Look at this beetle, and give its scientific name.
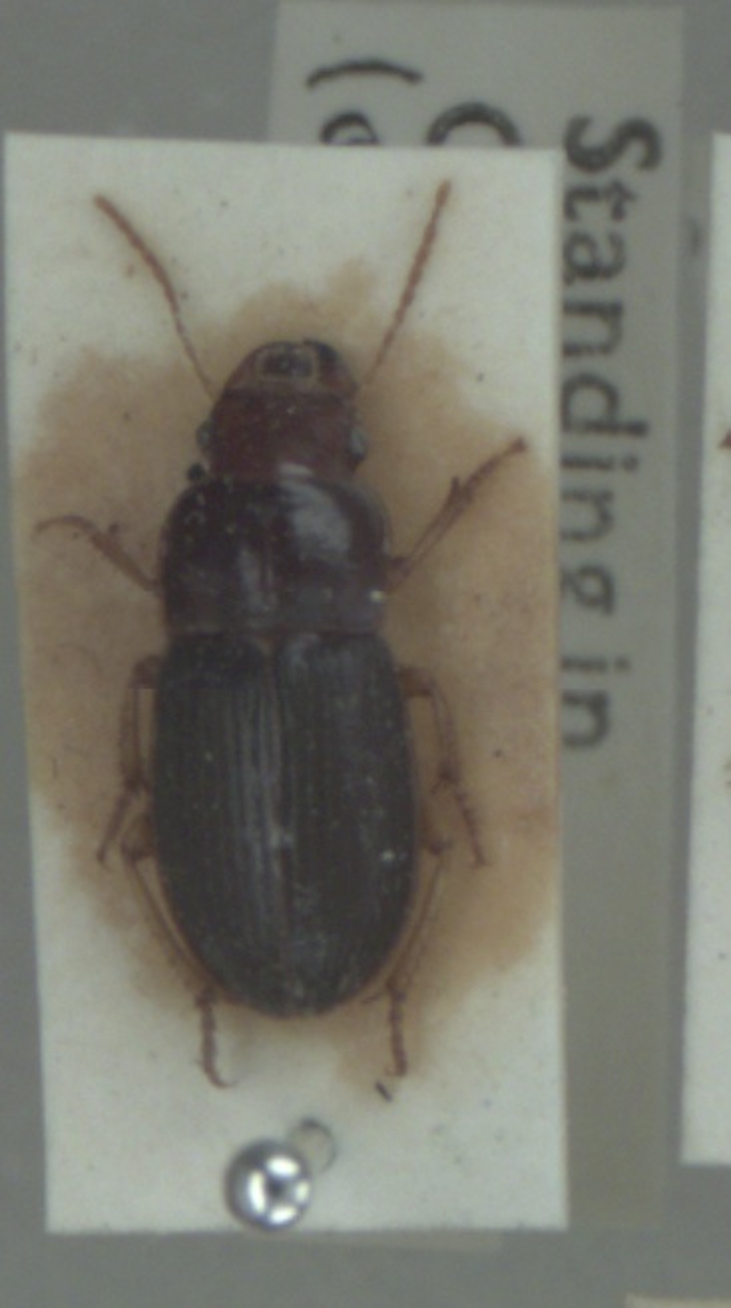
Harpalus latus
